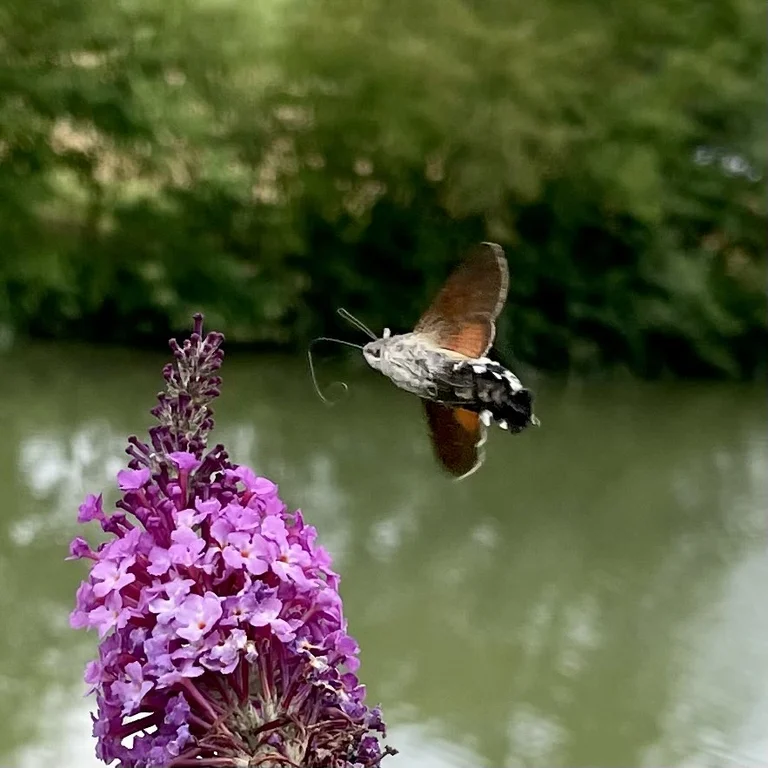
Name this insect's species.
Macroglossum stellatarum
